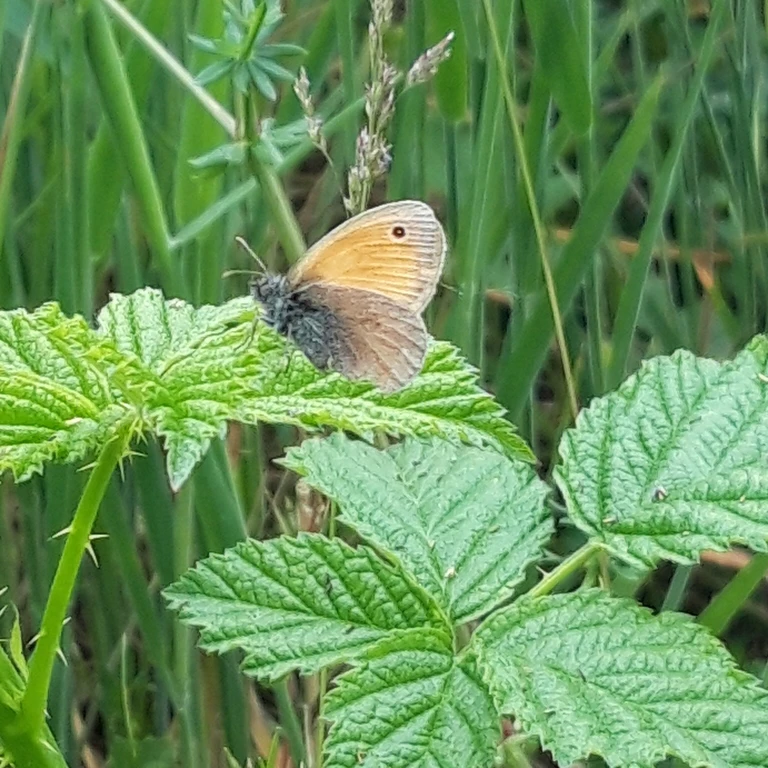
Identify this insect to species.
Coenonympha pamphilus
